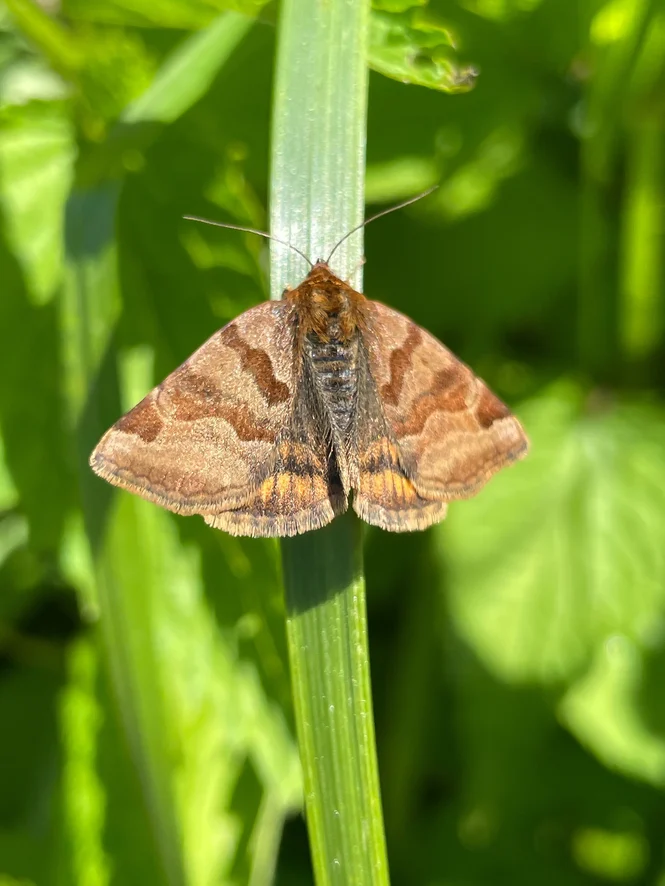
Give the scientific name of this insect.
Euclidia glyphica
